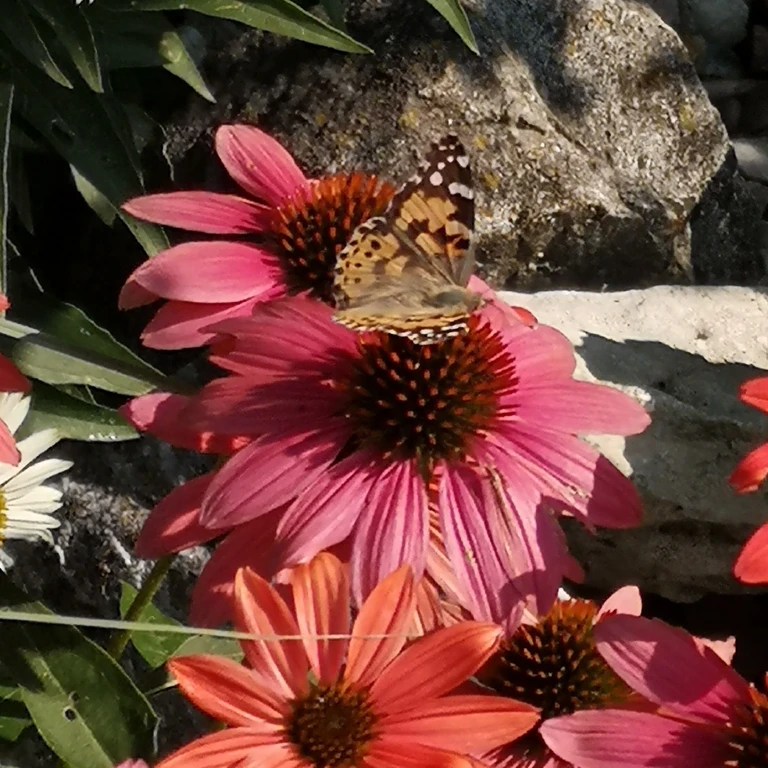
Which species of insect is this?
Vanessa cardui
